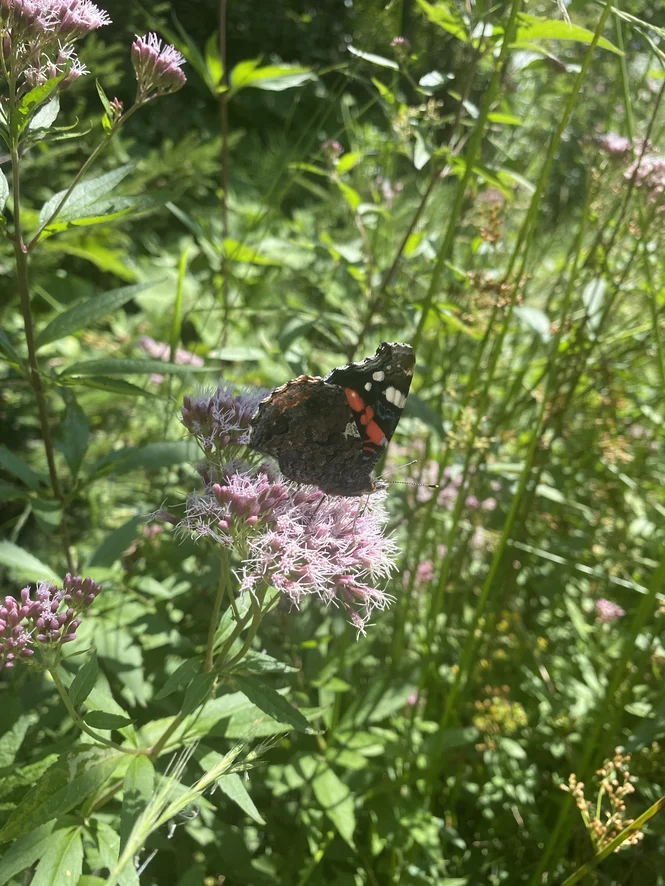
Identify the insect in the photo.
Vanessa atalanta
